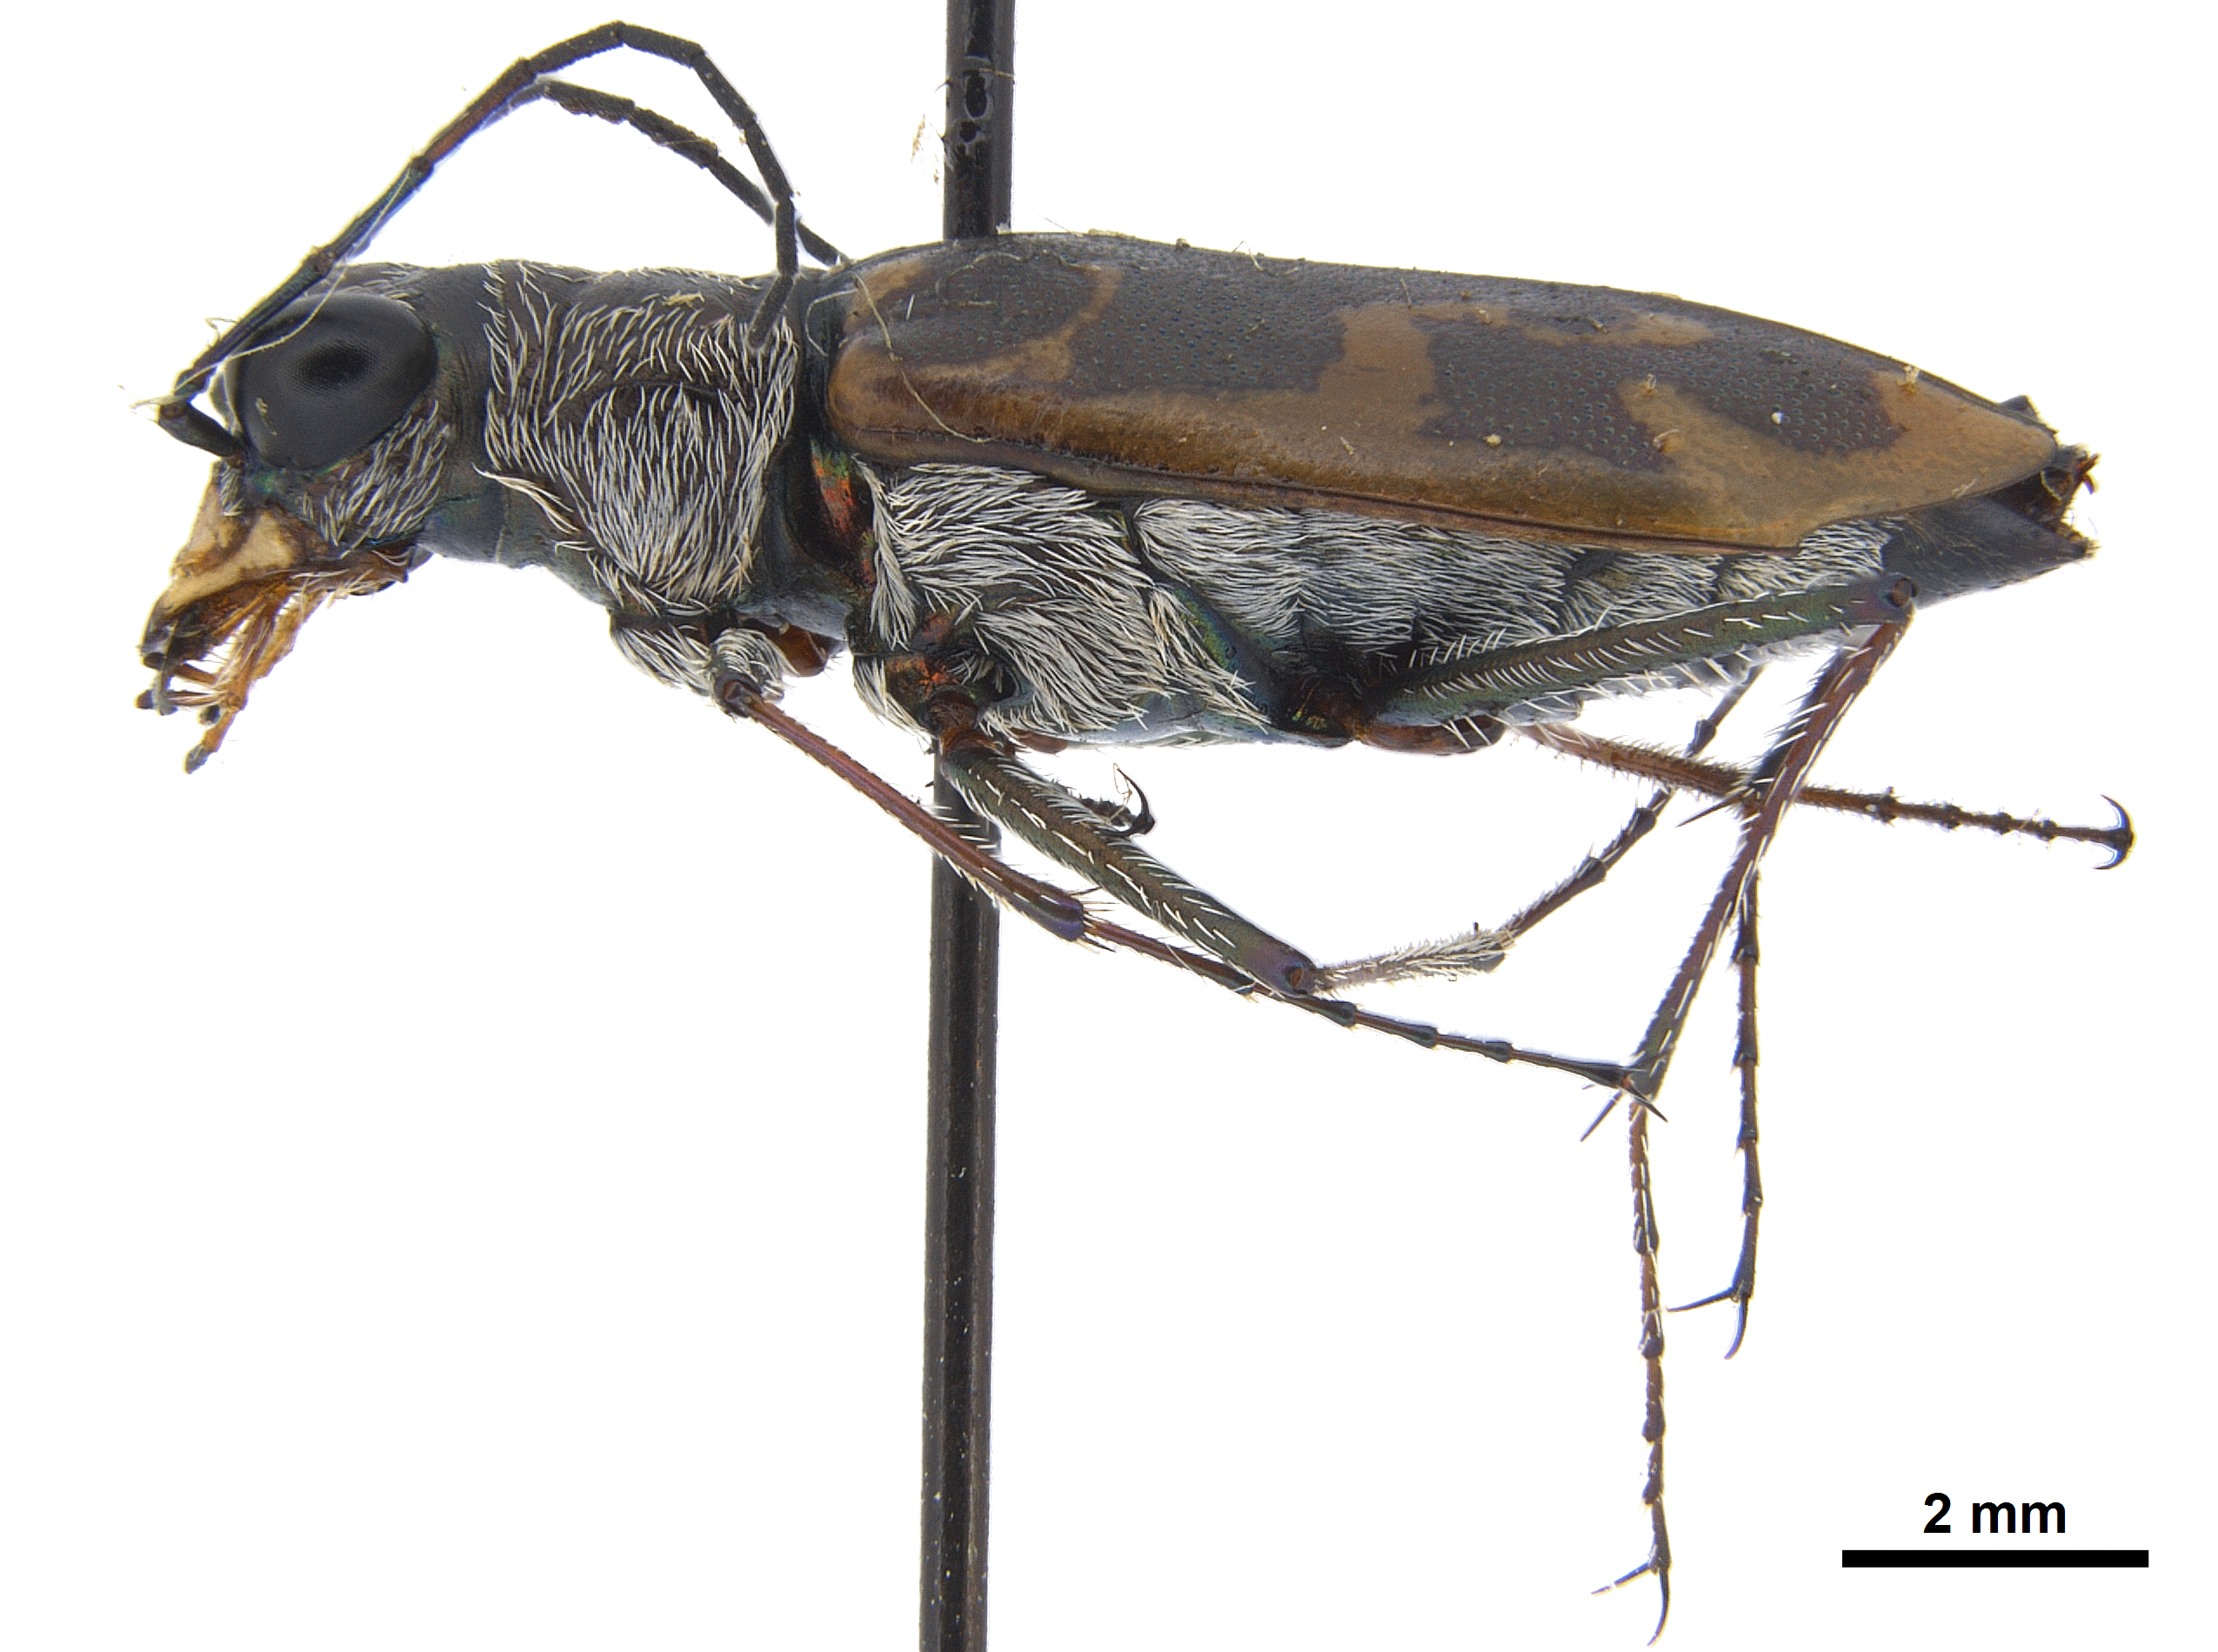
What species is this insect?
Ellipsoptera puritana
